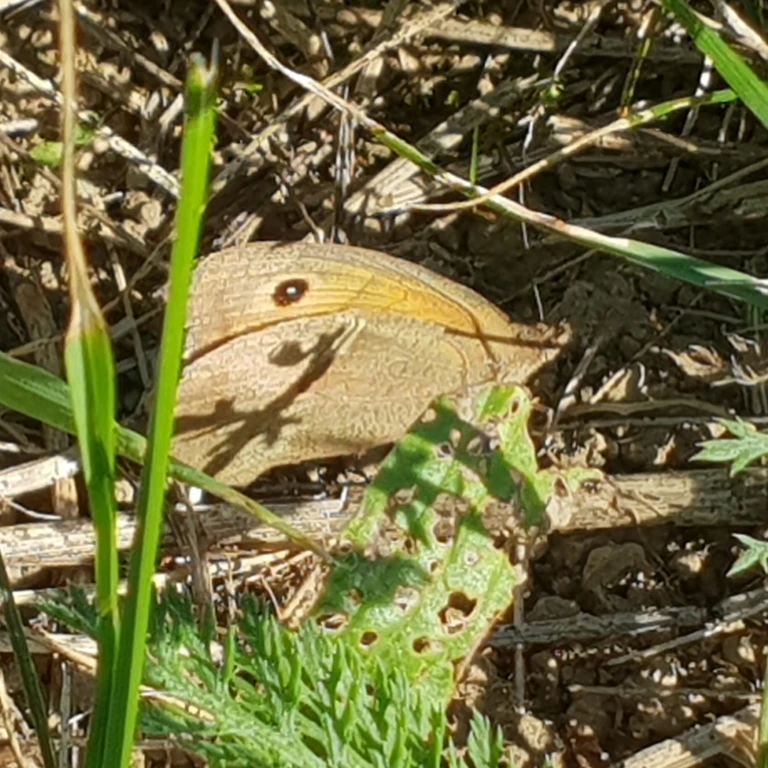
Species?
Maniola jurtina
